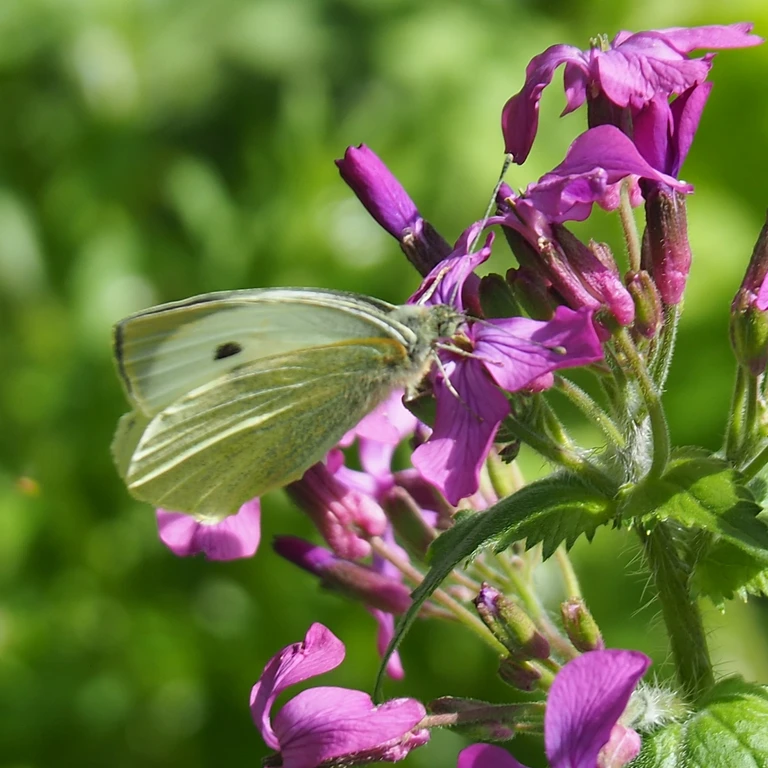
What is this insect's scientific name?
Pieris brassicae
